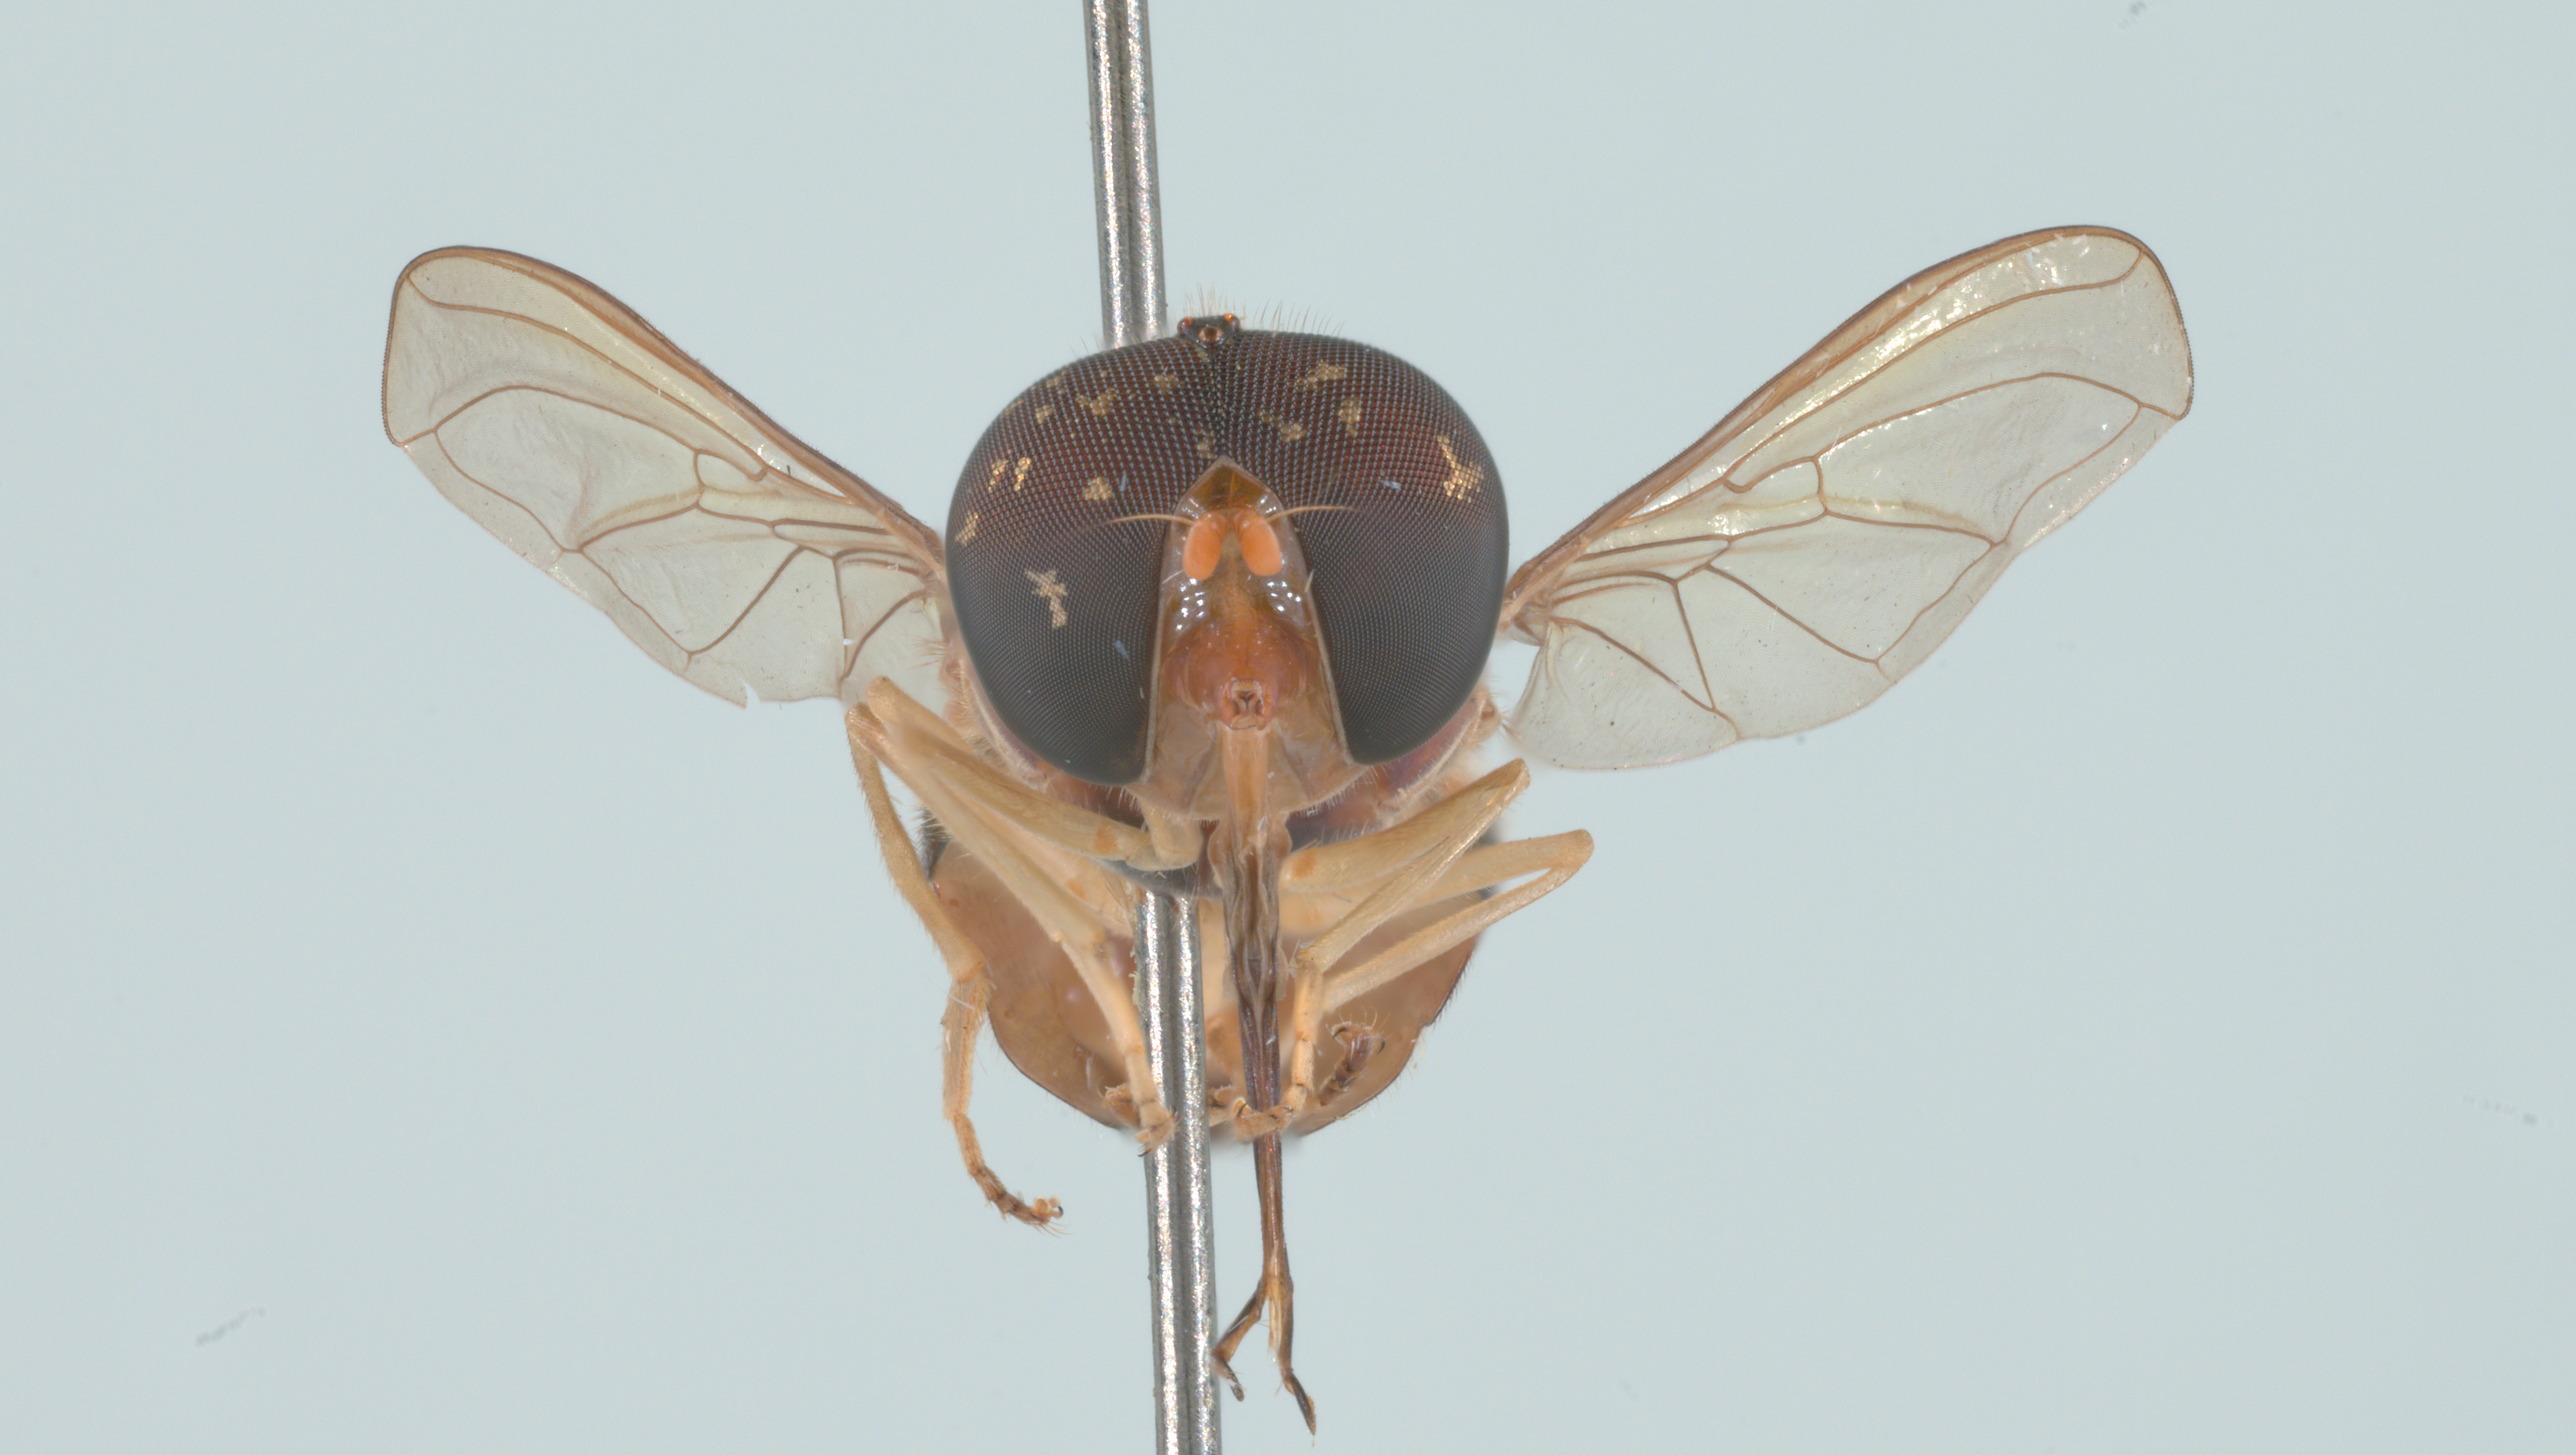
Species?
Rhingia pellucens
